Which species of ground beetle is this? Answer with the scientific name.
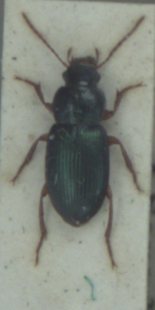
Ophonus azureus
